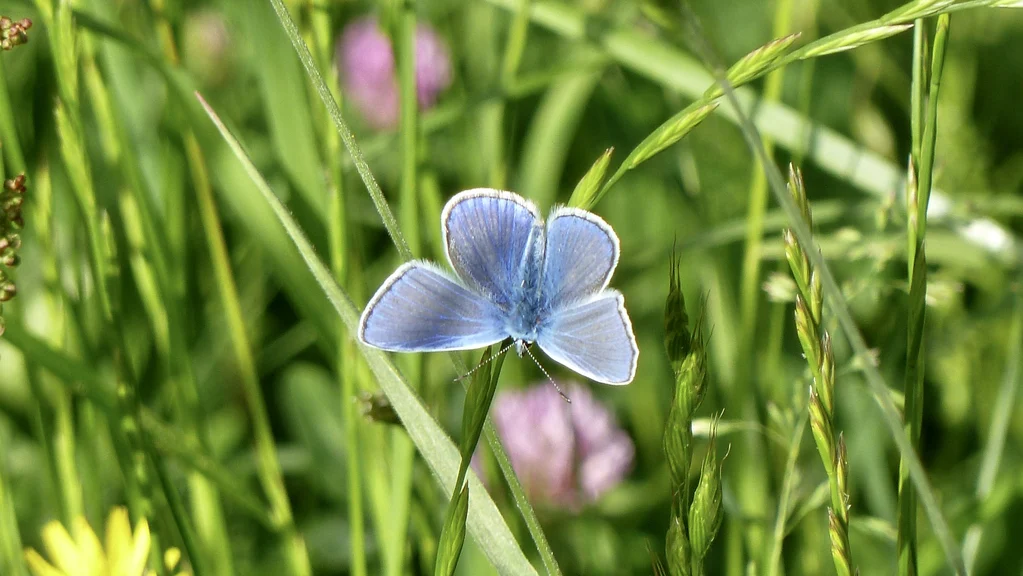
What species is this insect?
Polyommatus icarus
